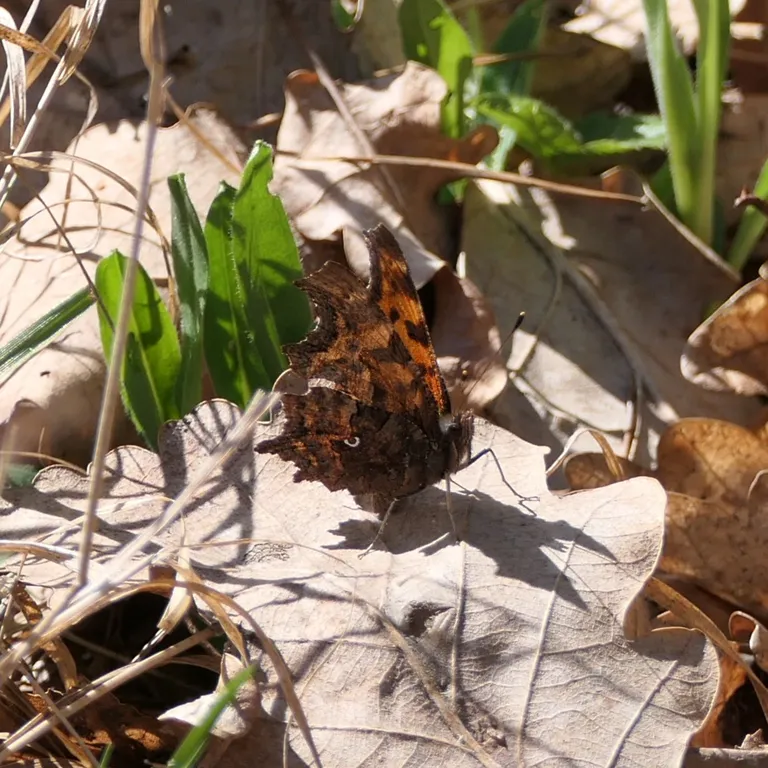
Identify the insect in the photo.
Polygonia c-album
